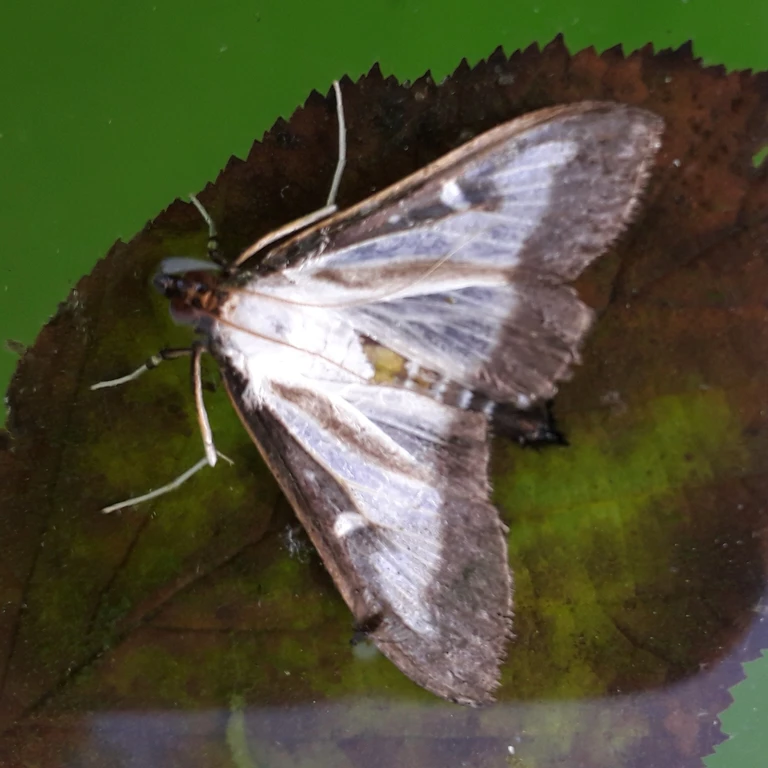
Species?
Cydalima perspectalis
